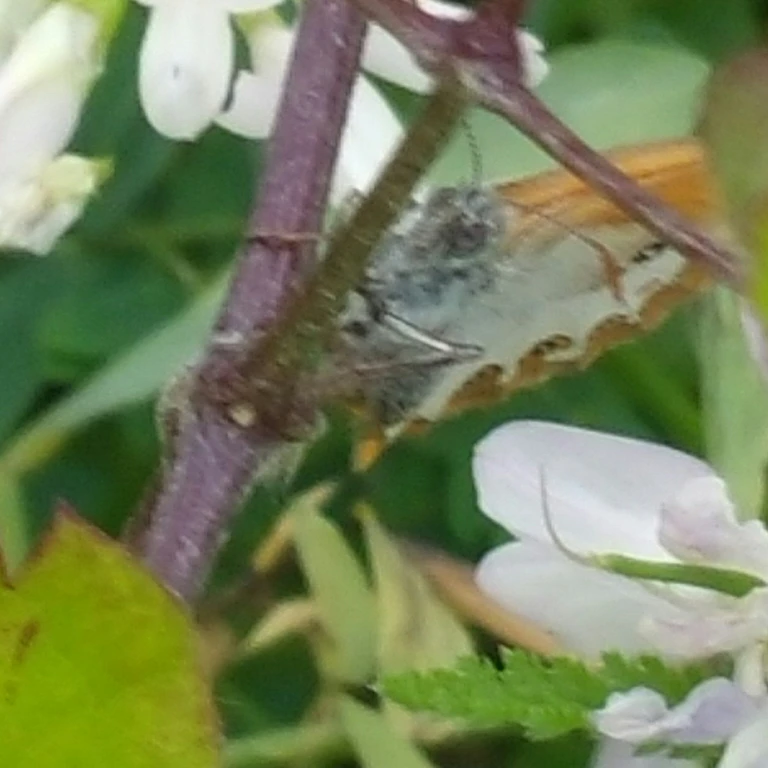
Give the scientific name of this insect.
Coenonympha arcania
